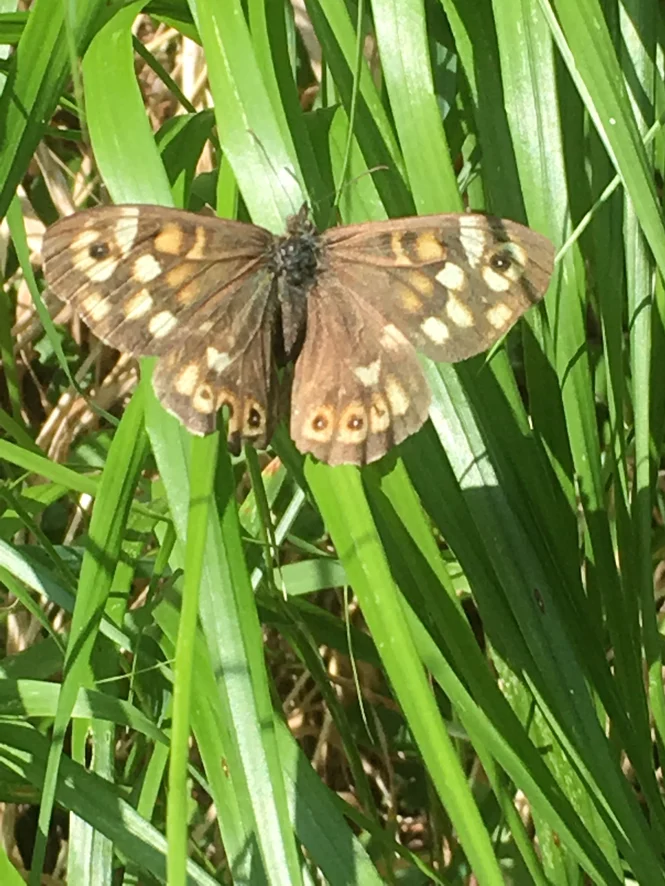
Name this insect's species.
Pararge aegeria
